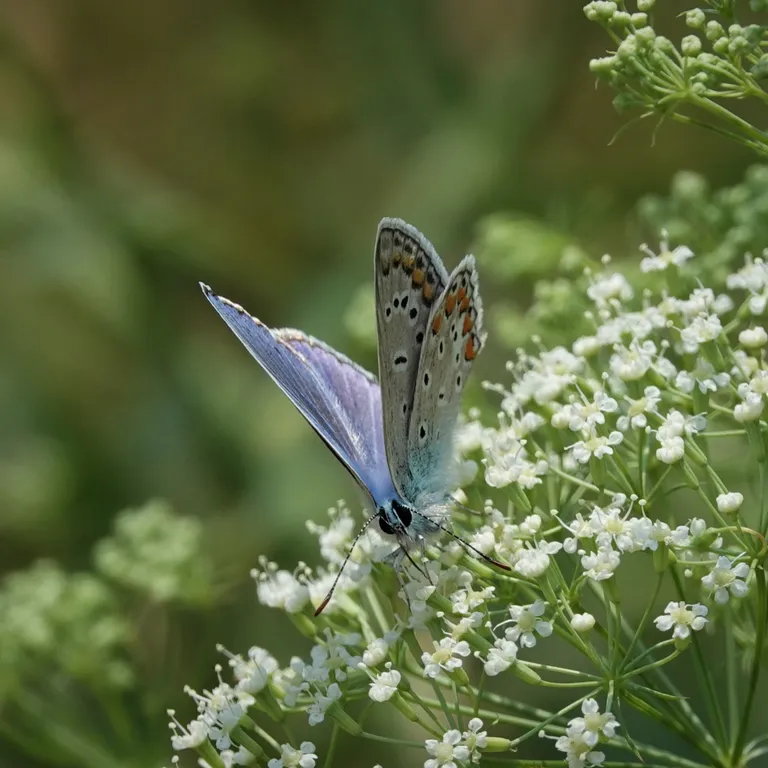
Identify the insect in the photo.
Polyommatus icarus
